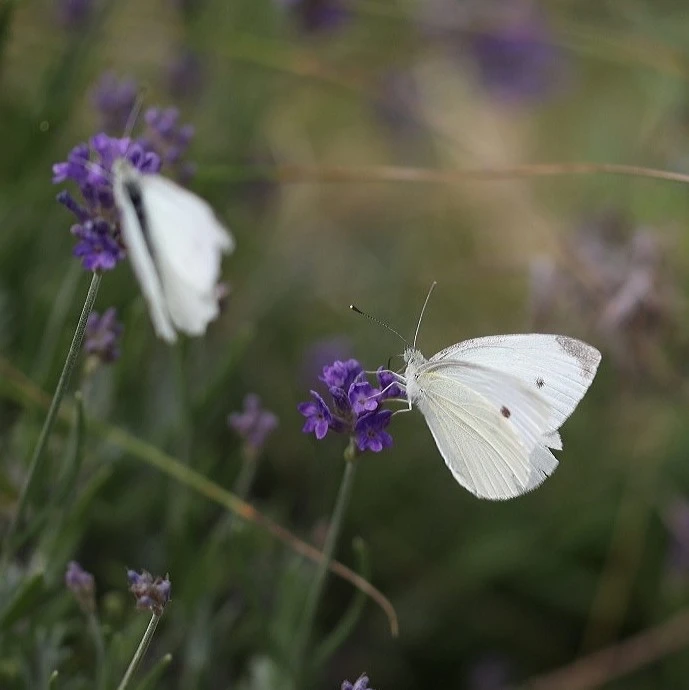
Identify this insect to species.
Pieris rapae
